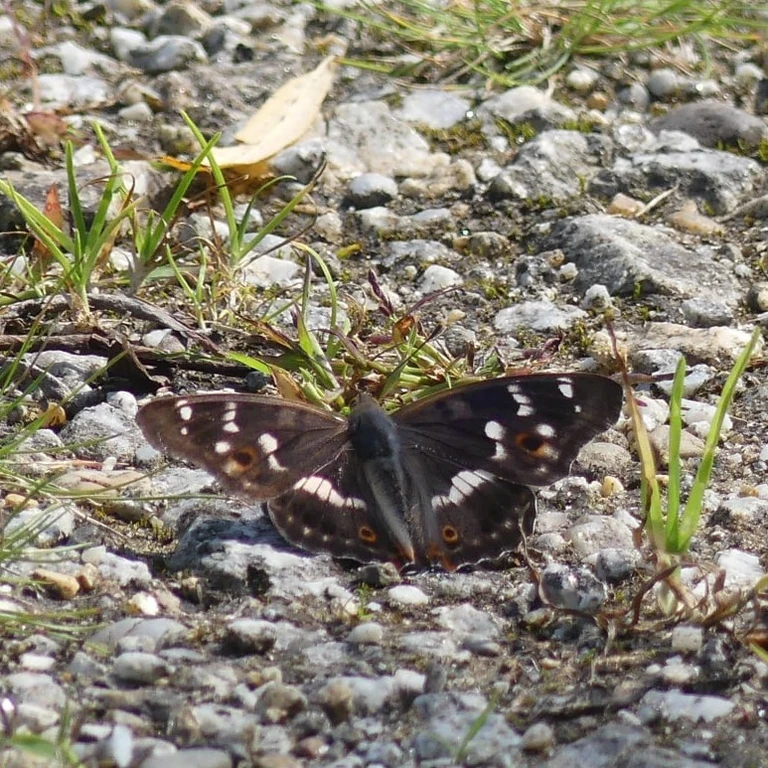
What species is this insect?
Apatura ilia
